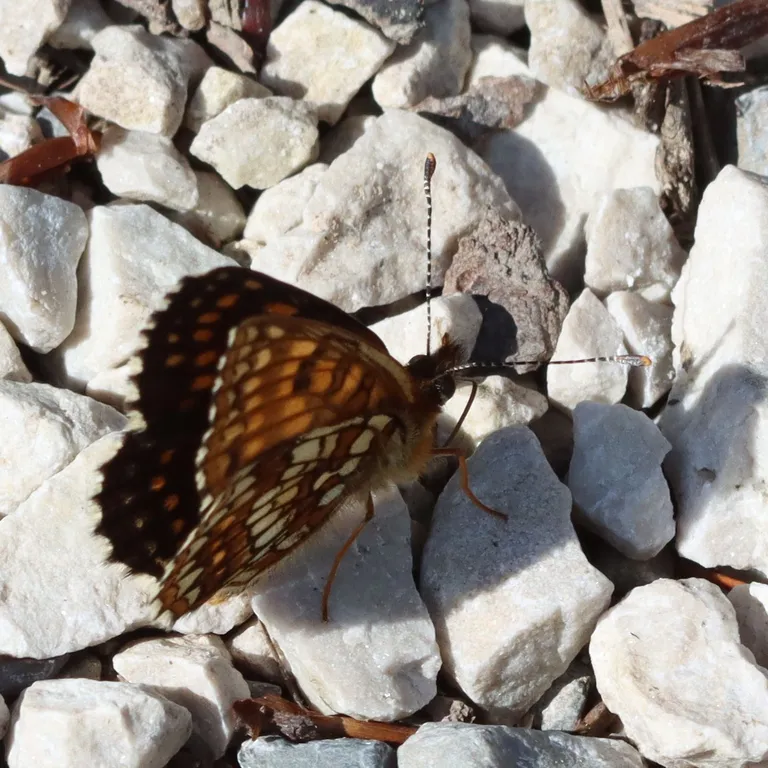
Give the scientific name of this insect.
Melitaea diamina
